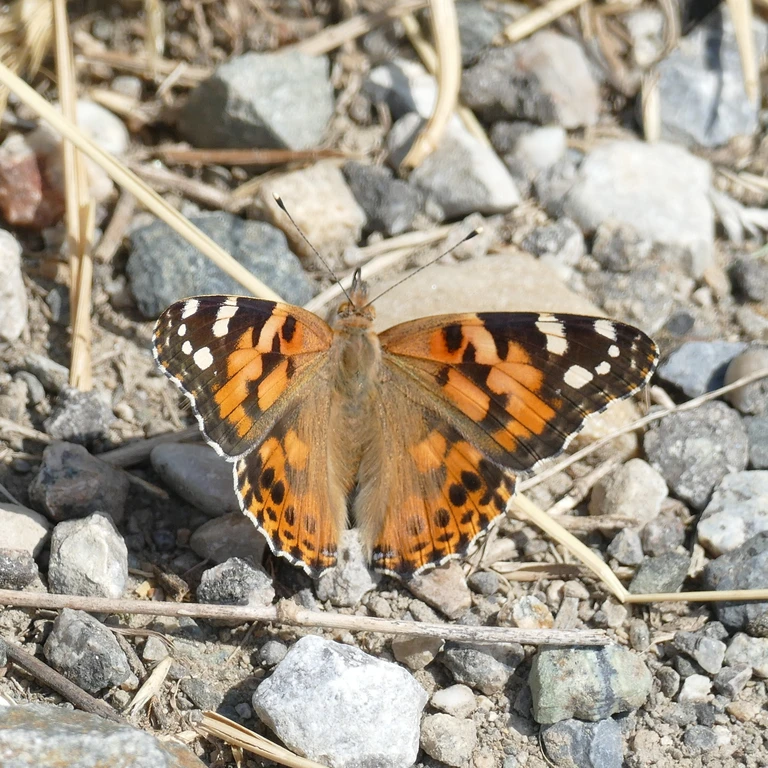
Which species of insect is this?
Vanessa cardui
